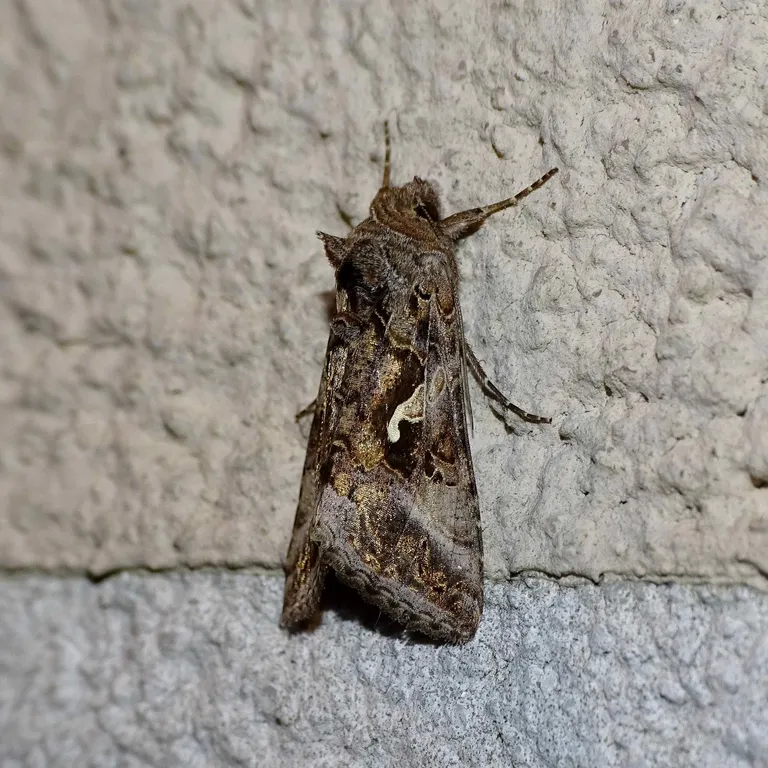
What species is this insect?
Autographa gamma
